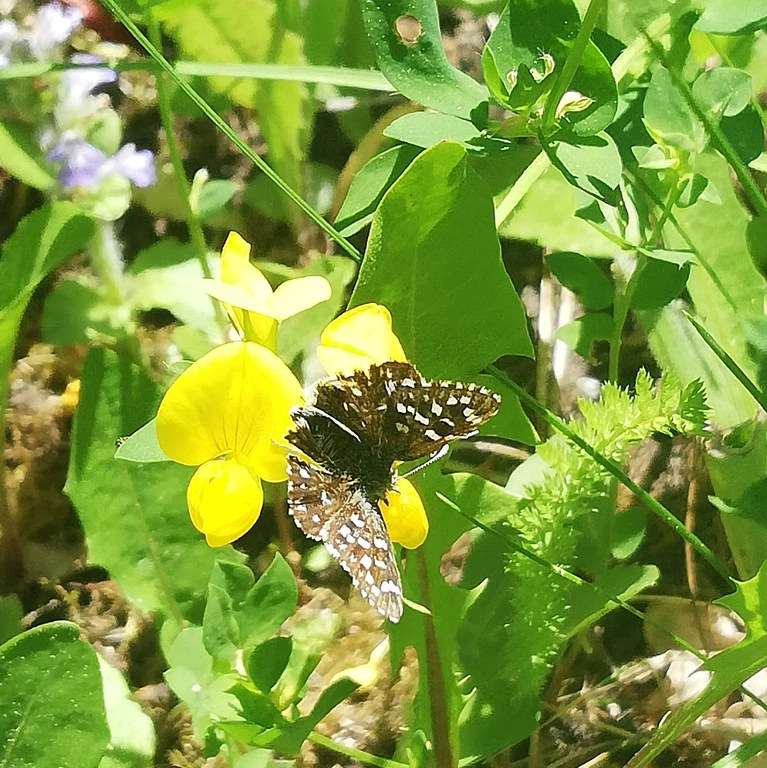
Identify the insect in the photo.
Pyrgus malvae
